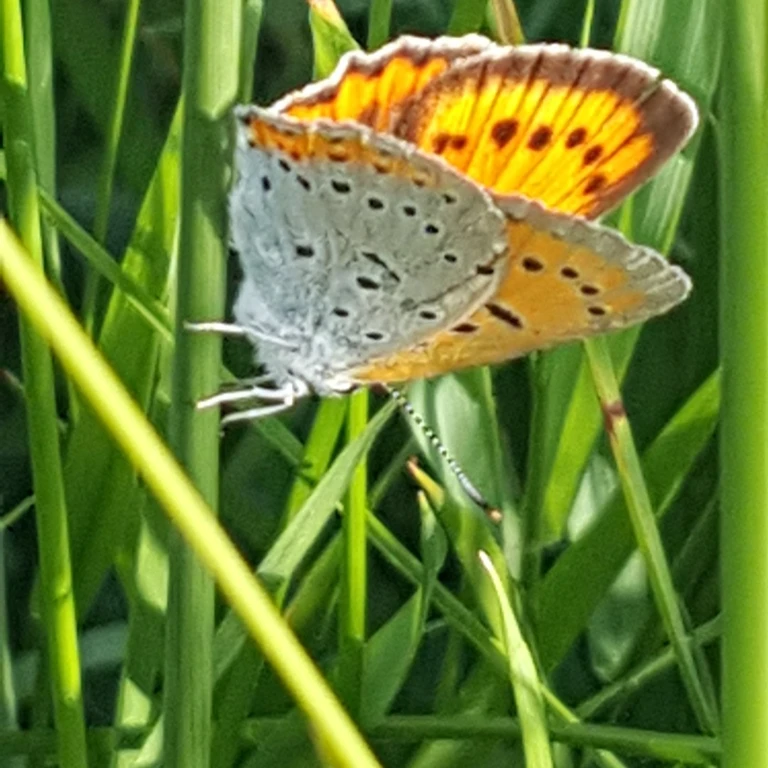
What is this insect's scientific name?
Lycaena dispar
